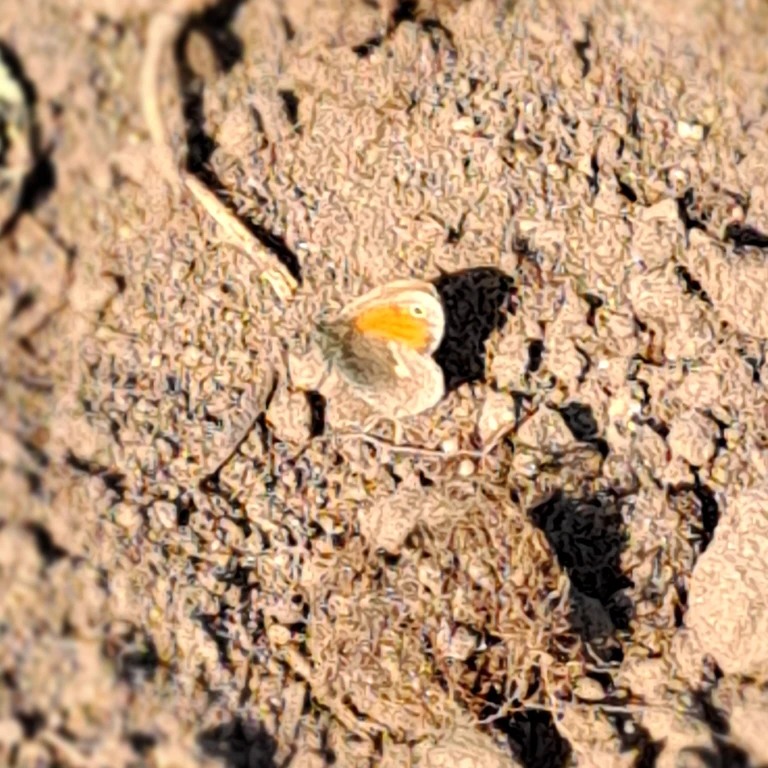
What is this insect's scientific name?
Coenonympha pamphilus
